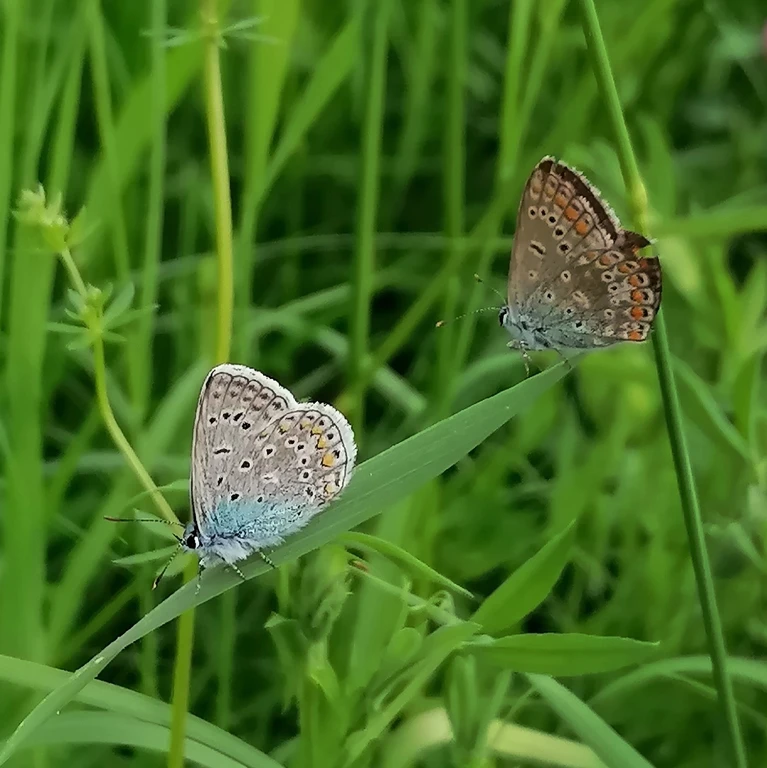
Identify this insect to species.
Polyommatus icarus
